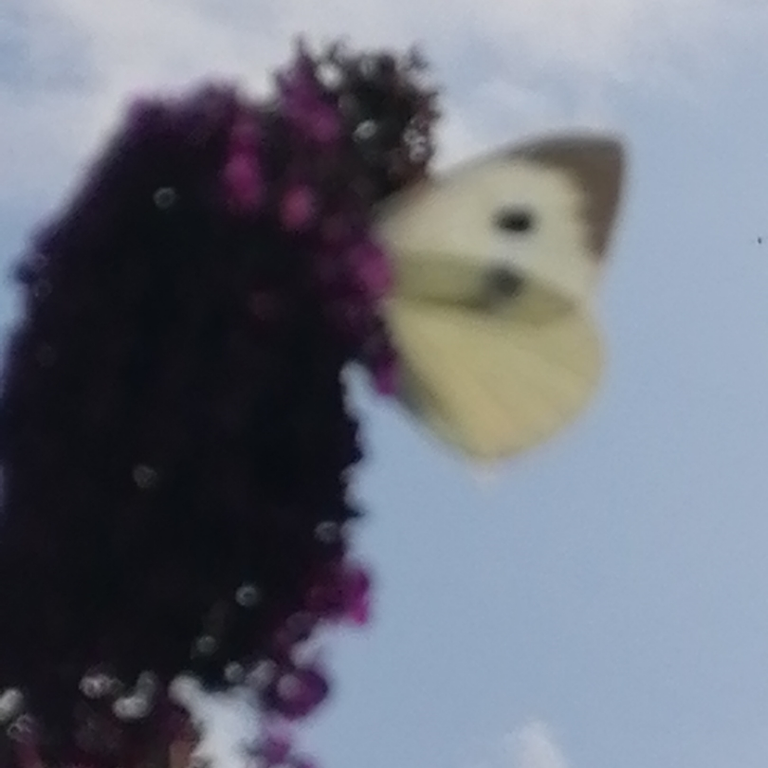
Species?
Pieris brassicae
